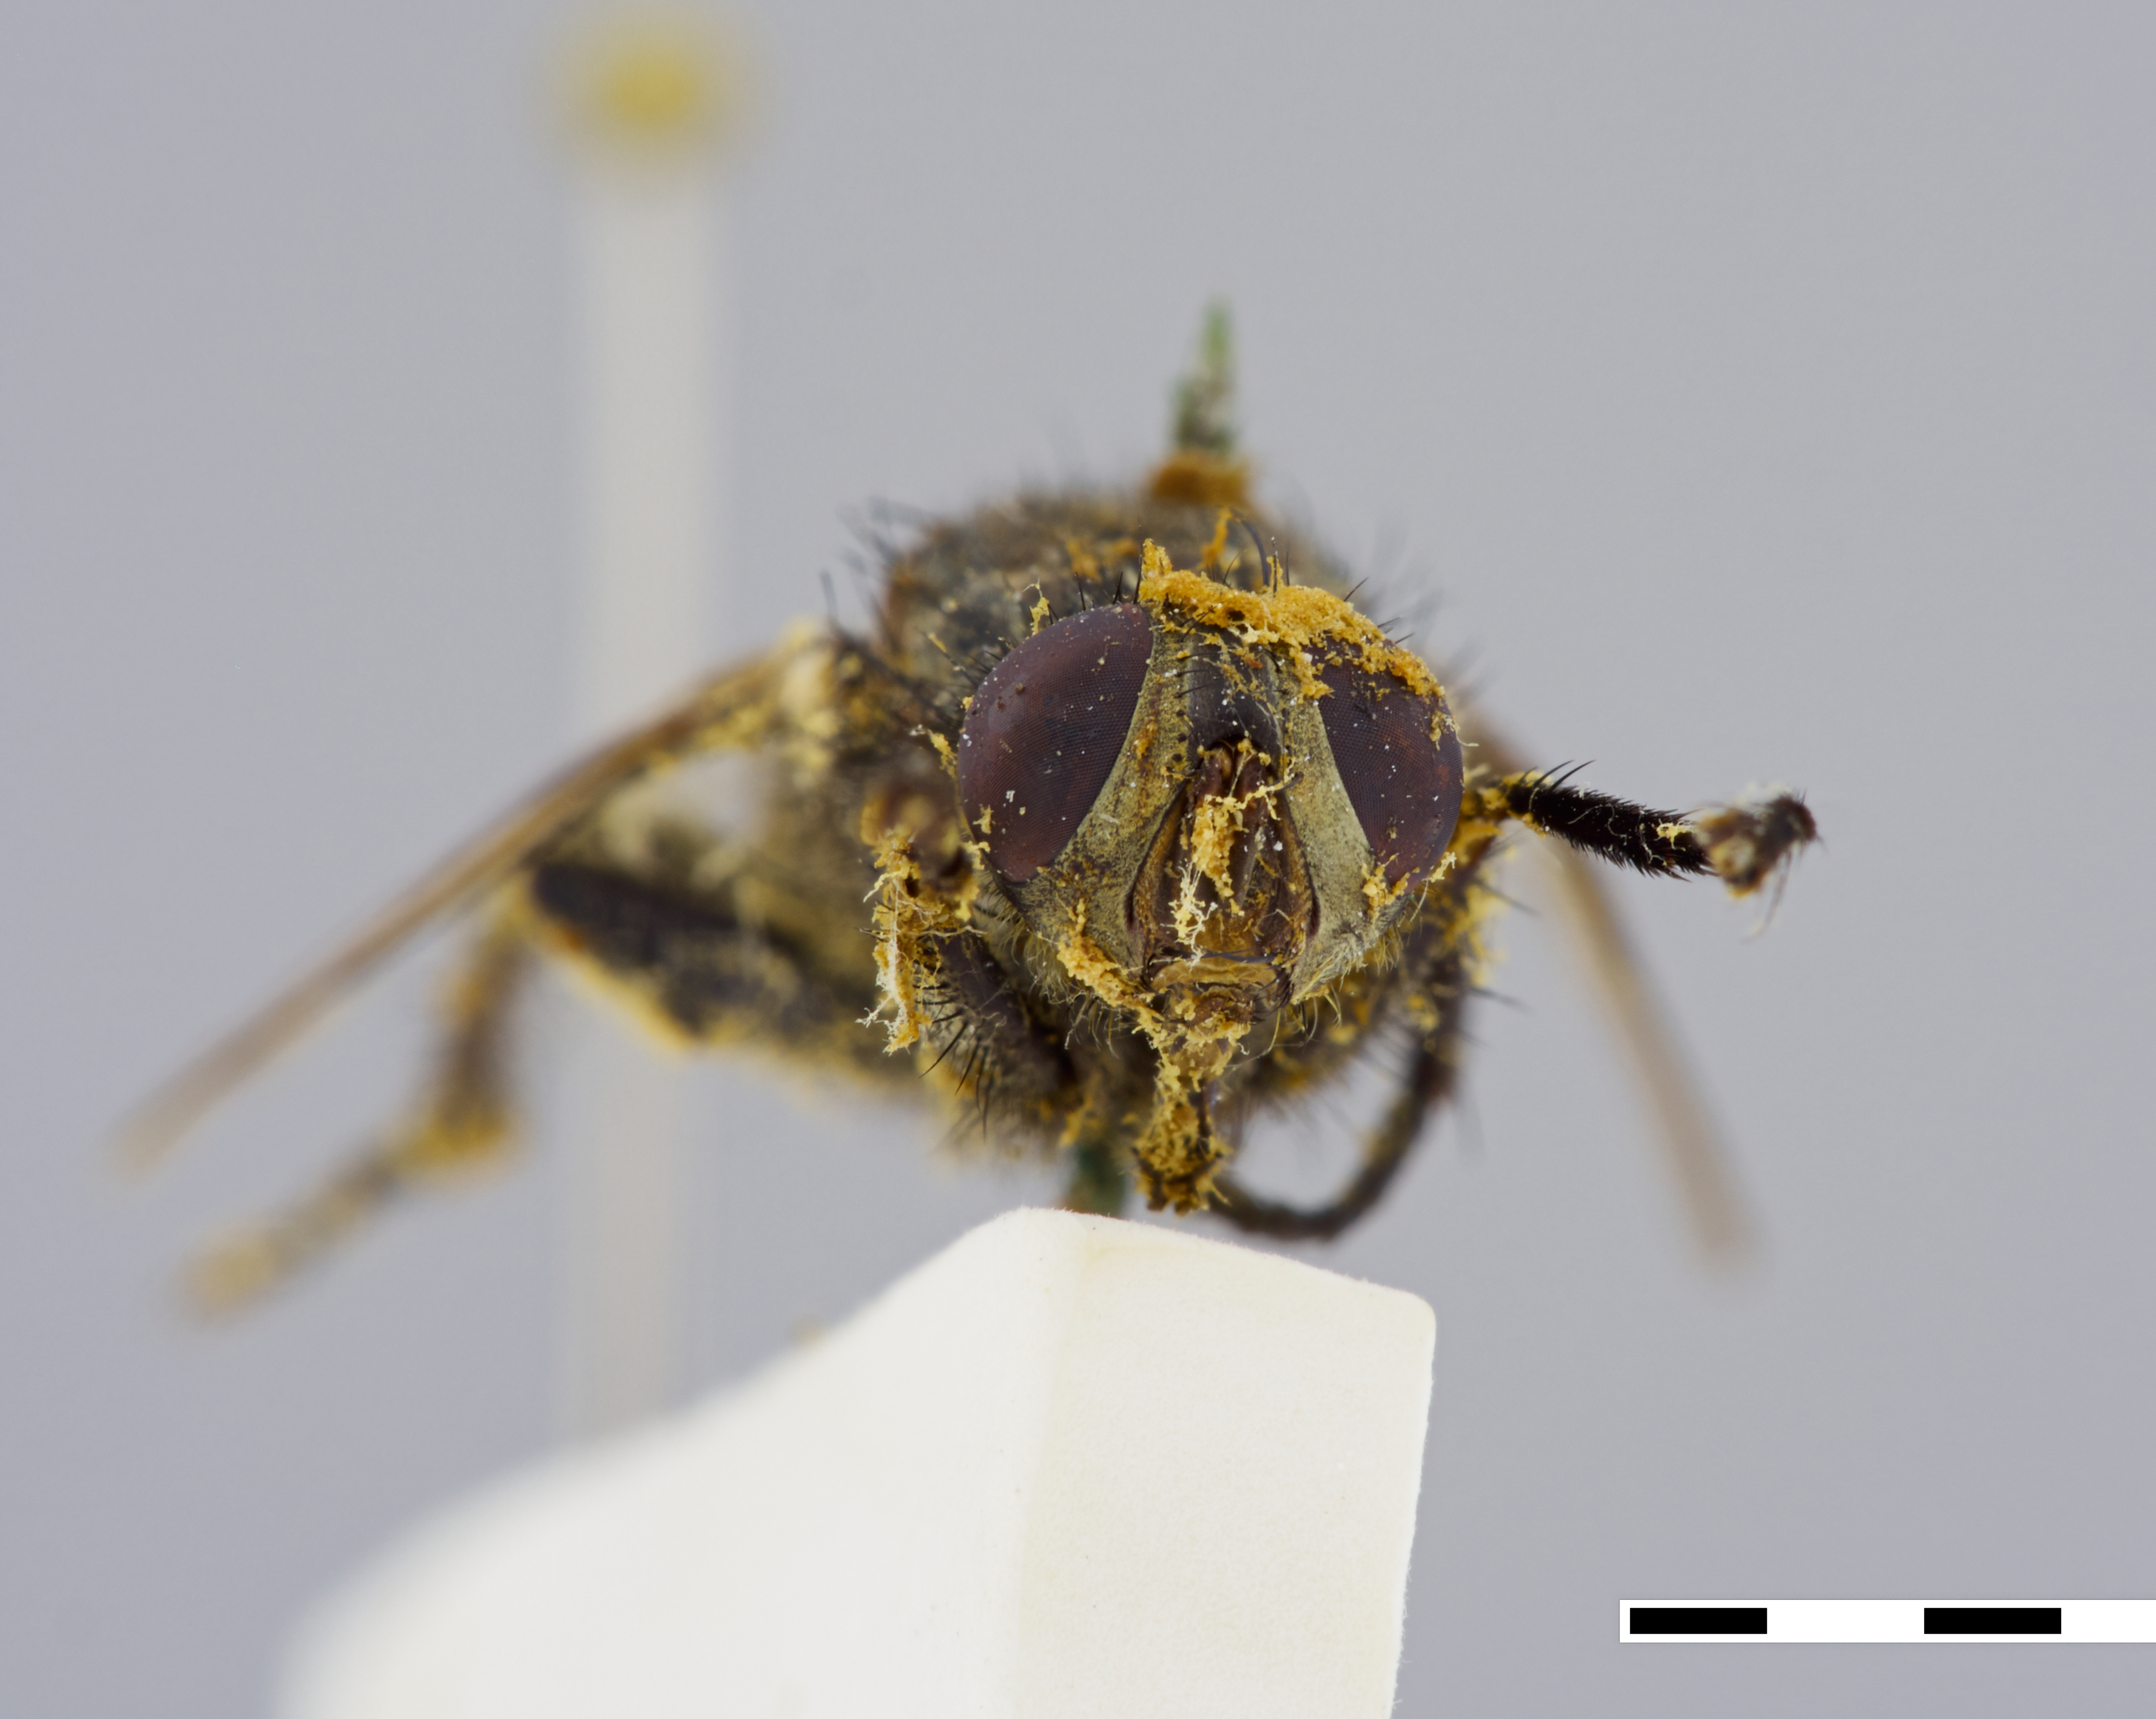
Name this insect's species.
Sarcophaga knabi (also Parasarcophaga knabi)
